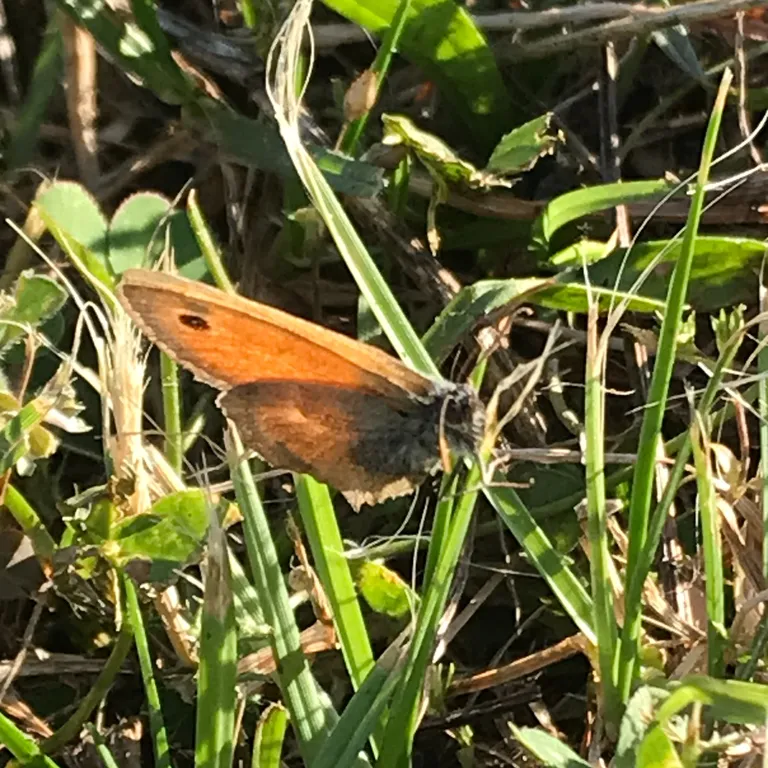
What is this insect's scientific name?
Coenonympha pamphilus
